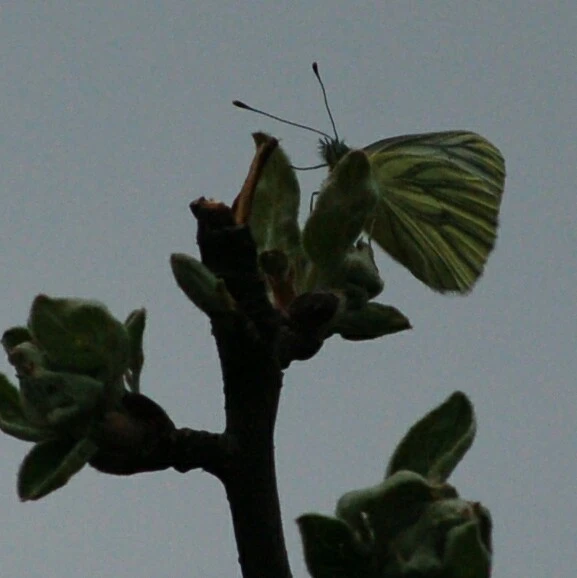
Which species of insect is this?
Pieris napi
